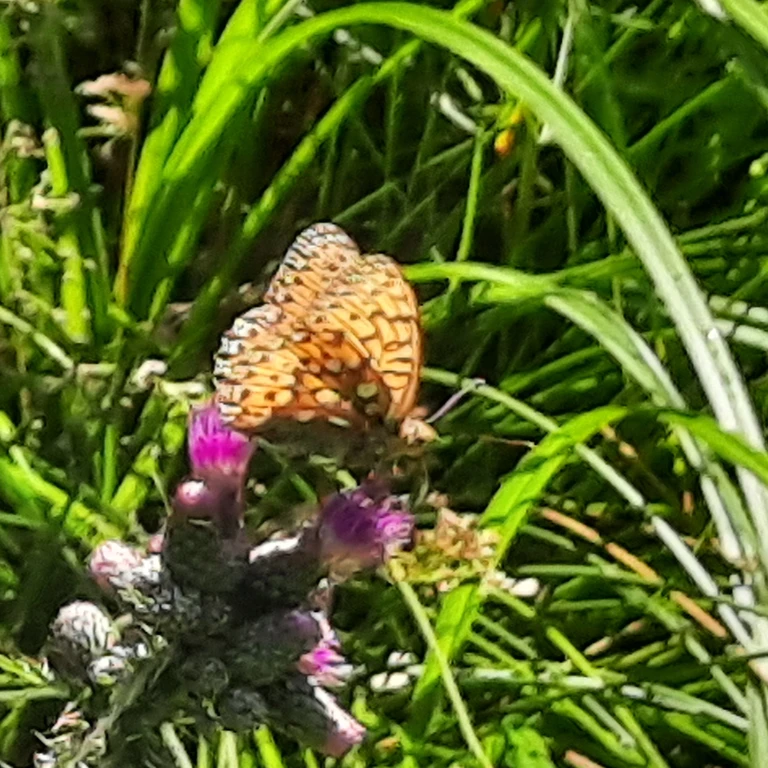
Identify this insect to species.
Speyeria aglaja
